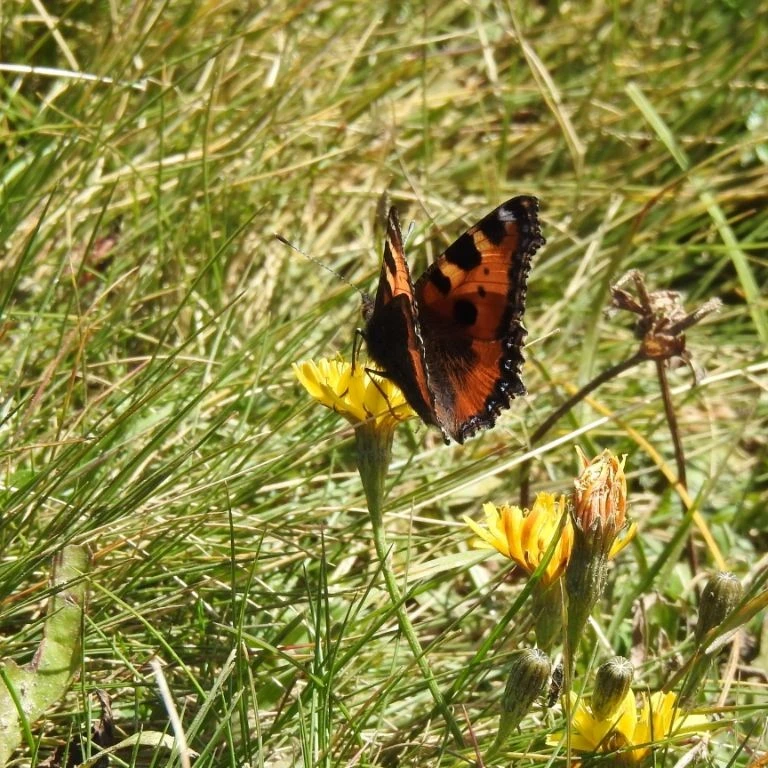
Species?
Aglais urticae
